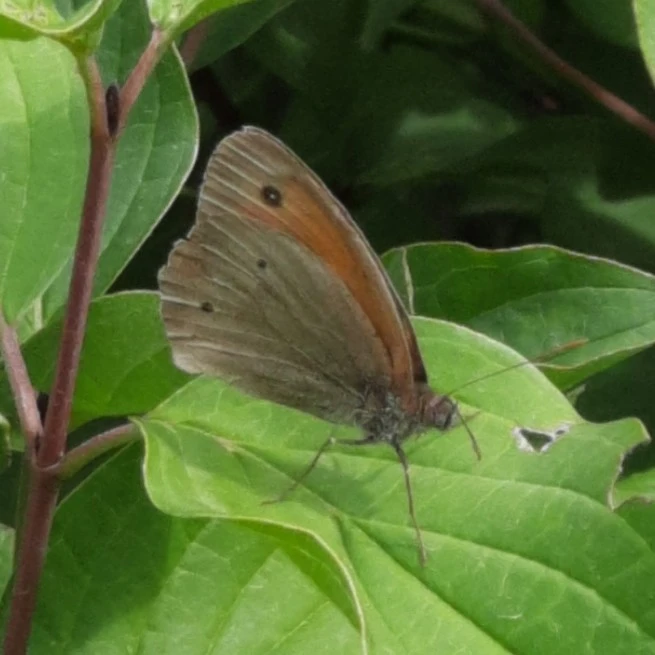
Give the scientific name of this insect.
Maniola jurtina
